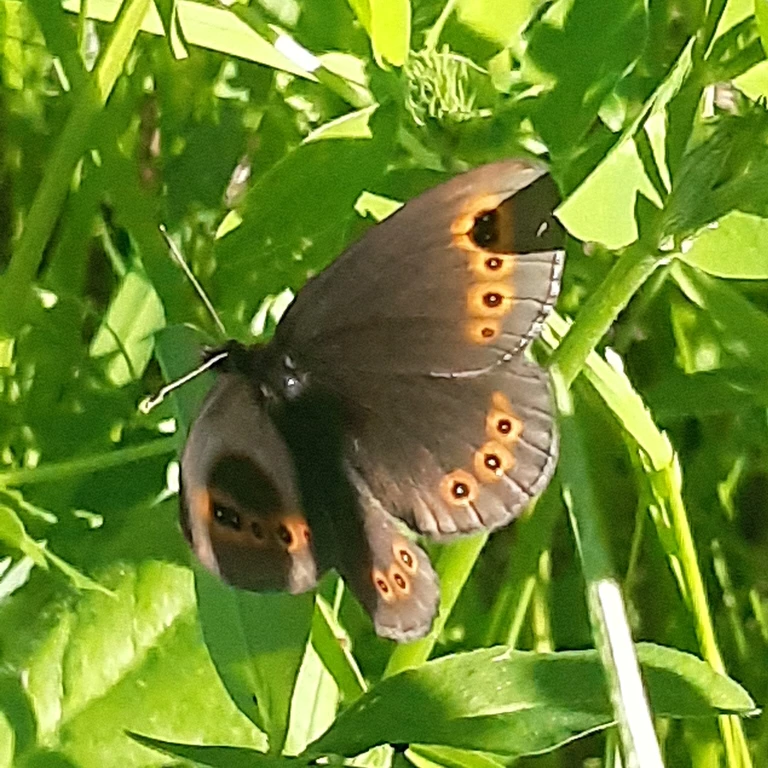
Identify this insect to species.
Erebia medusa
